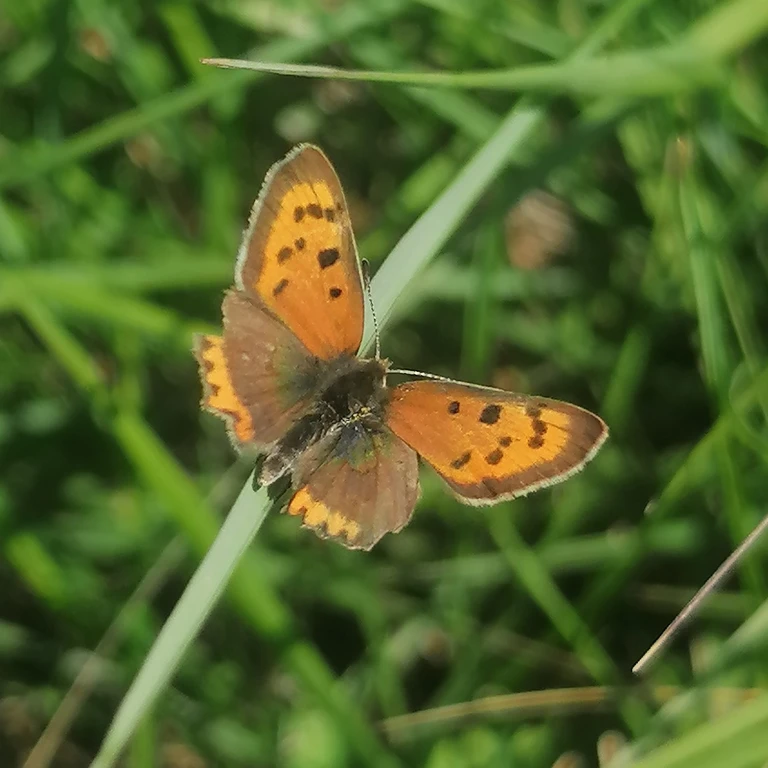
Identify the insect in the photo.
Lycaena phlaeas
